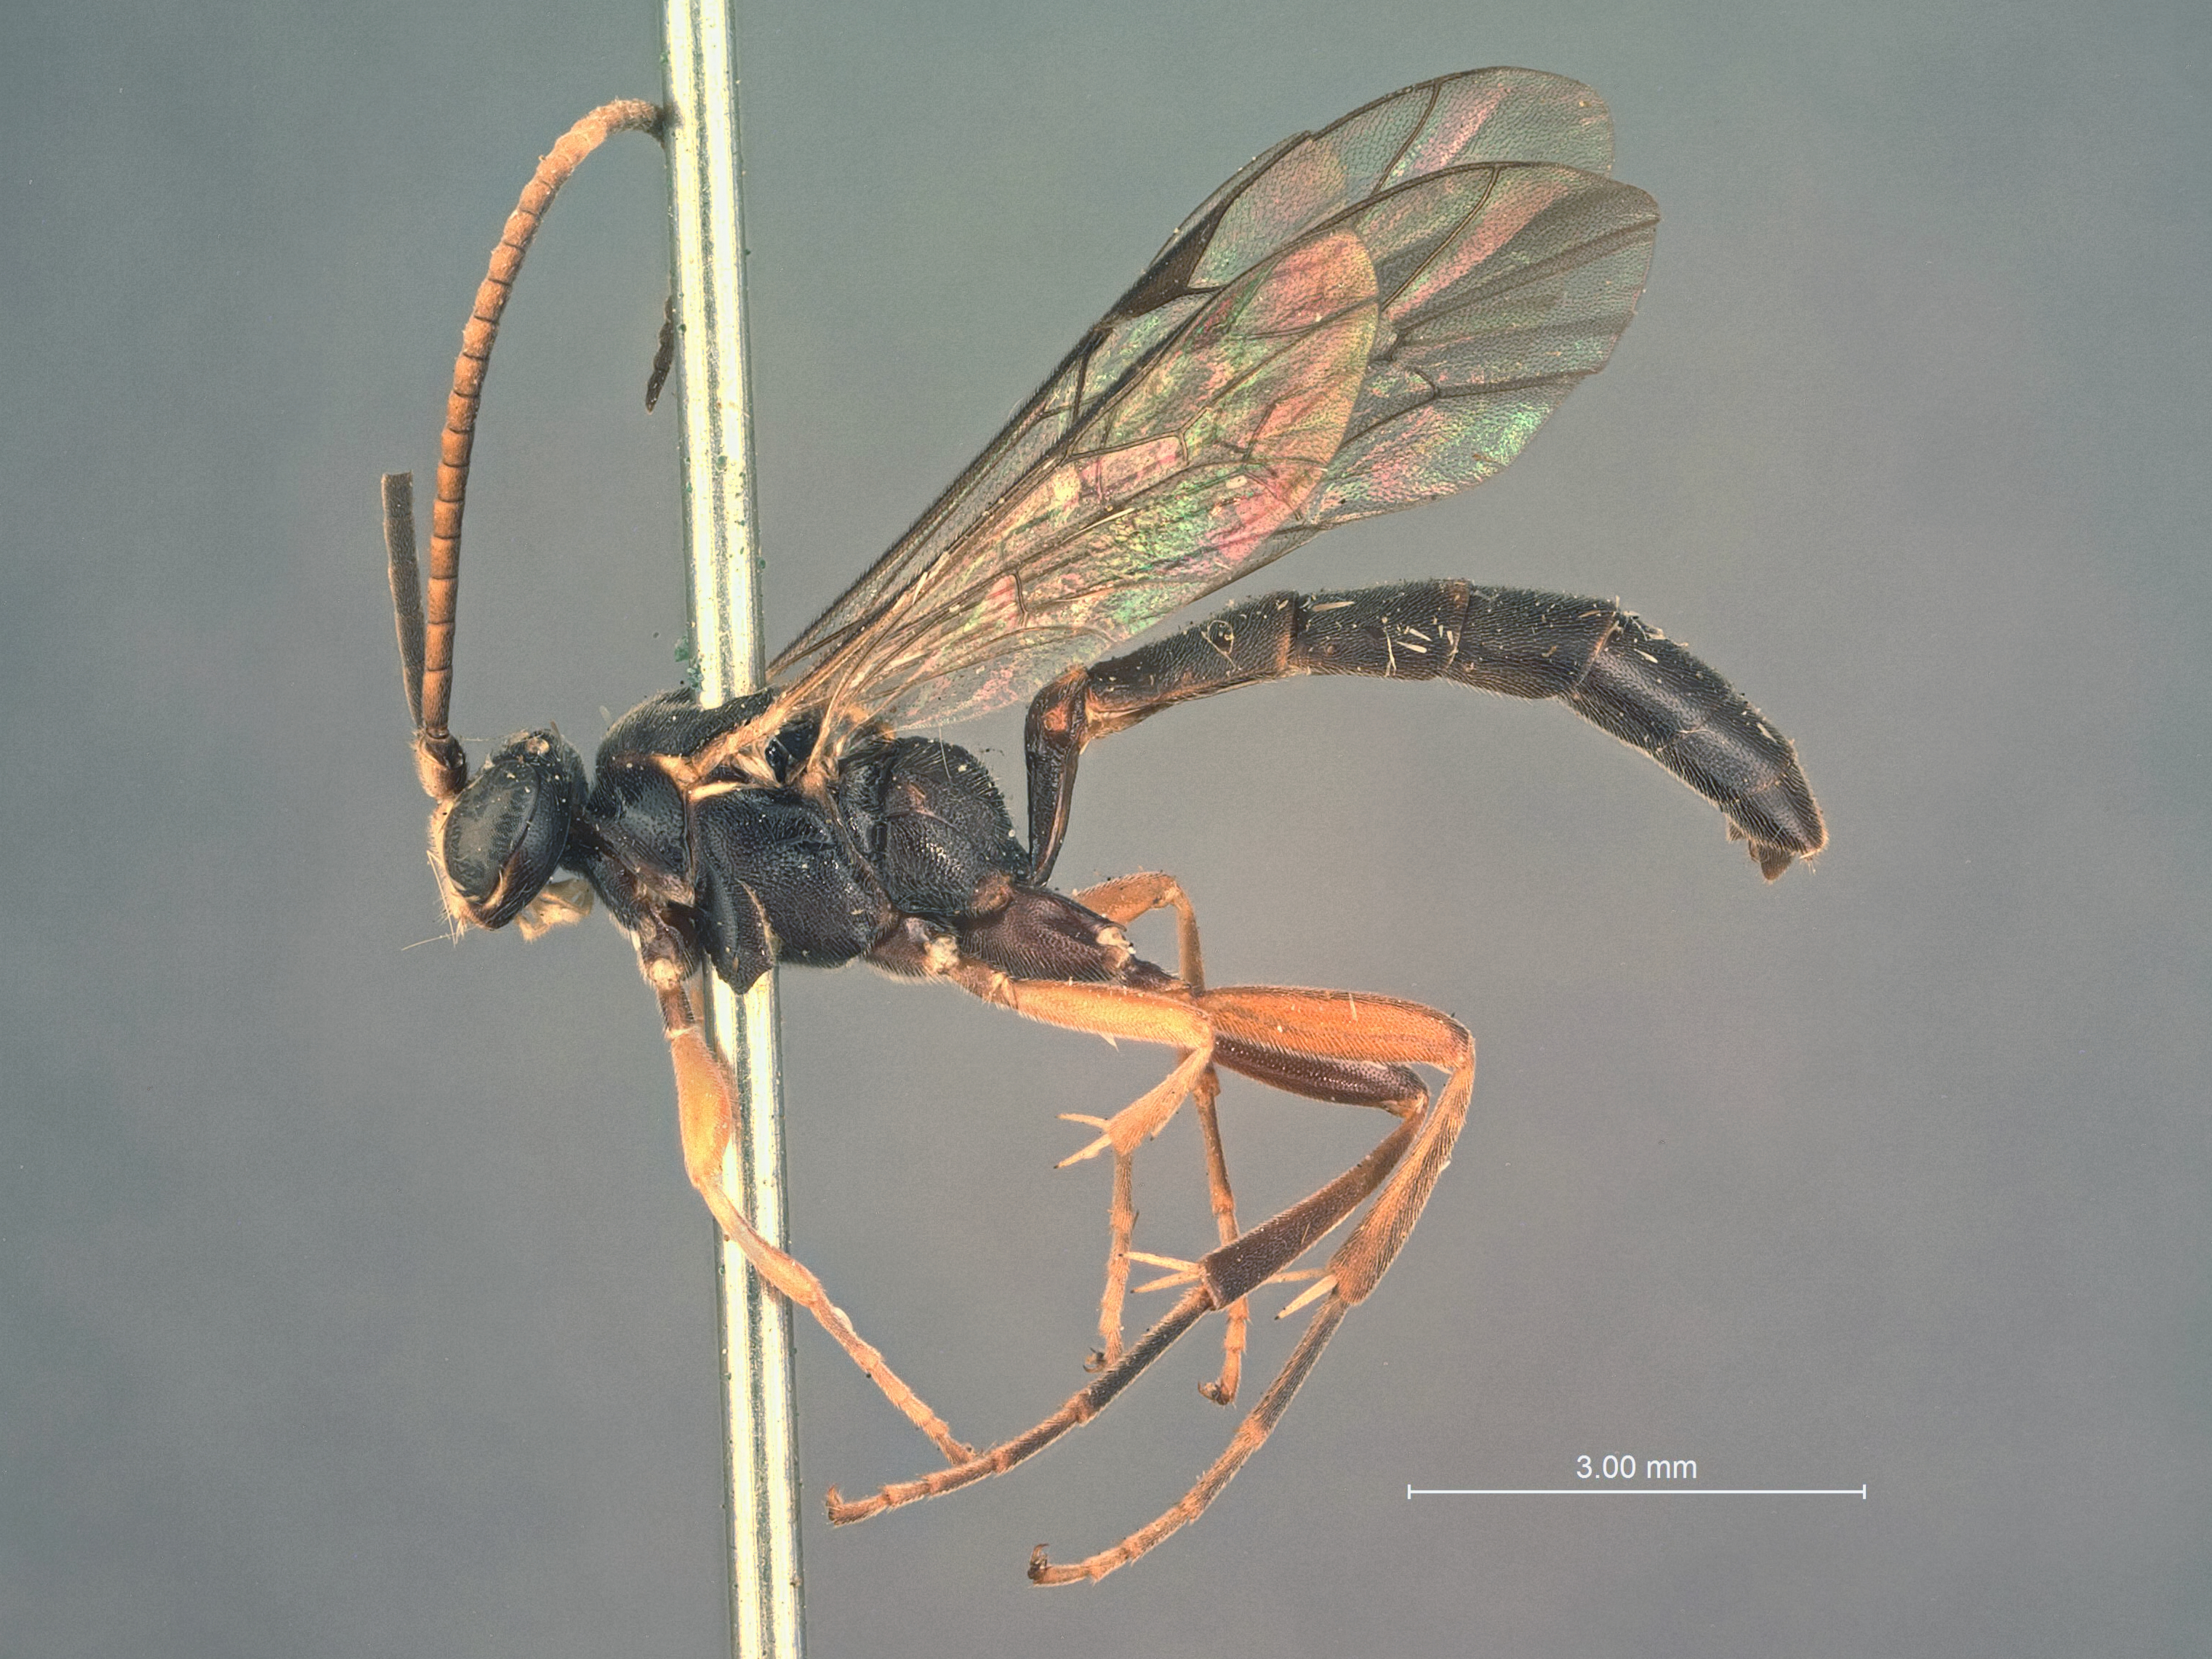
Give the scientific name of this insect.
Ichneumon simulator
